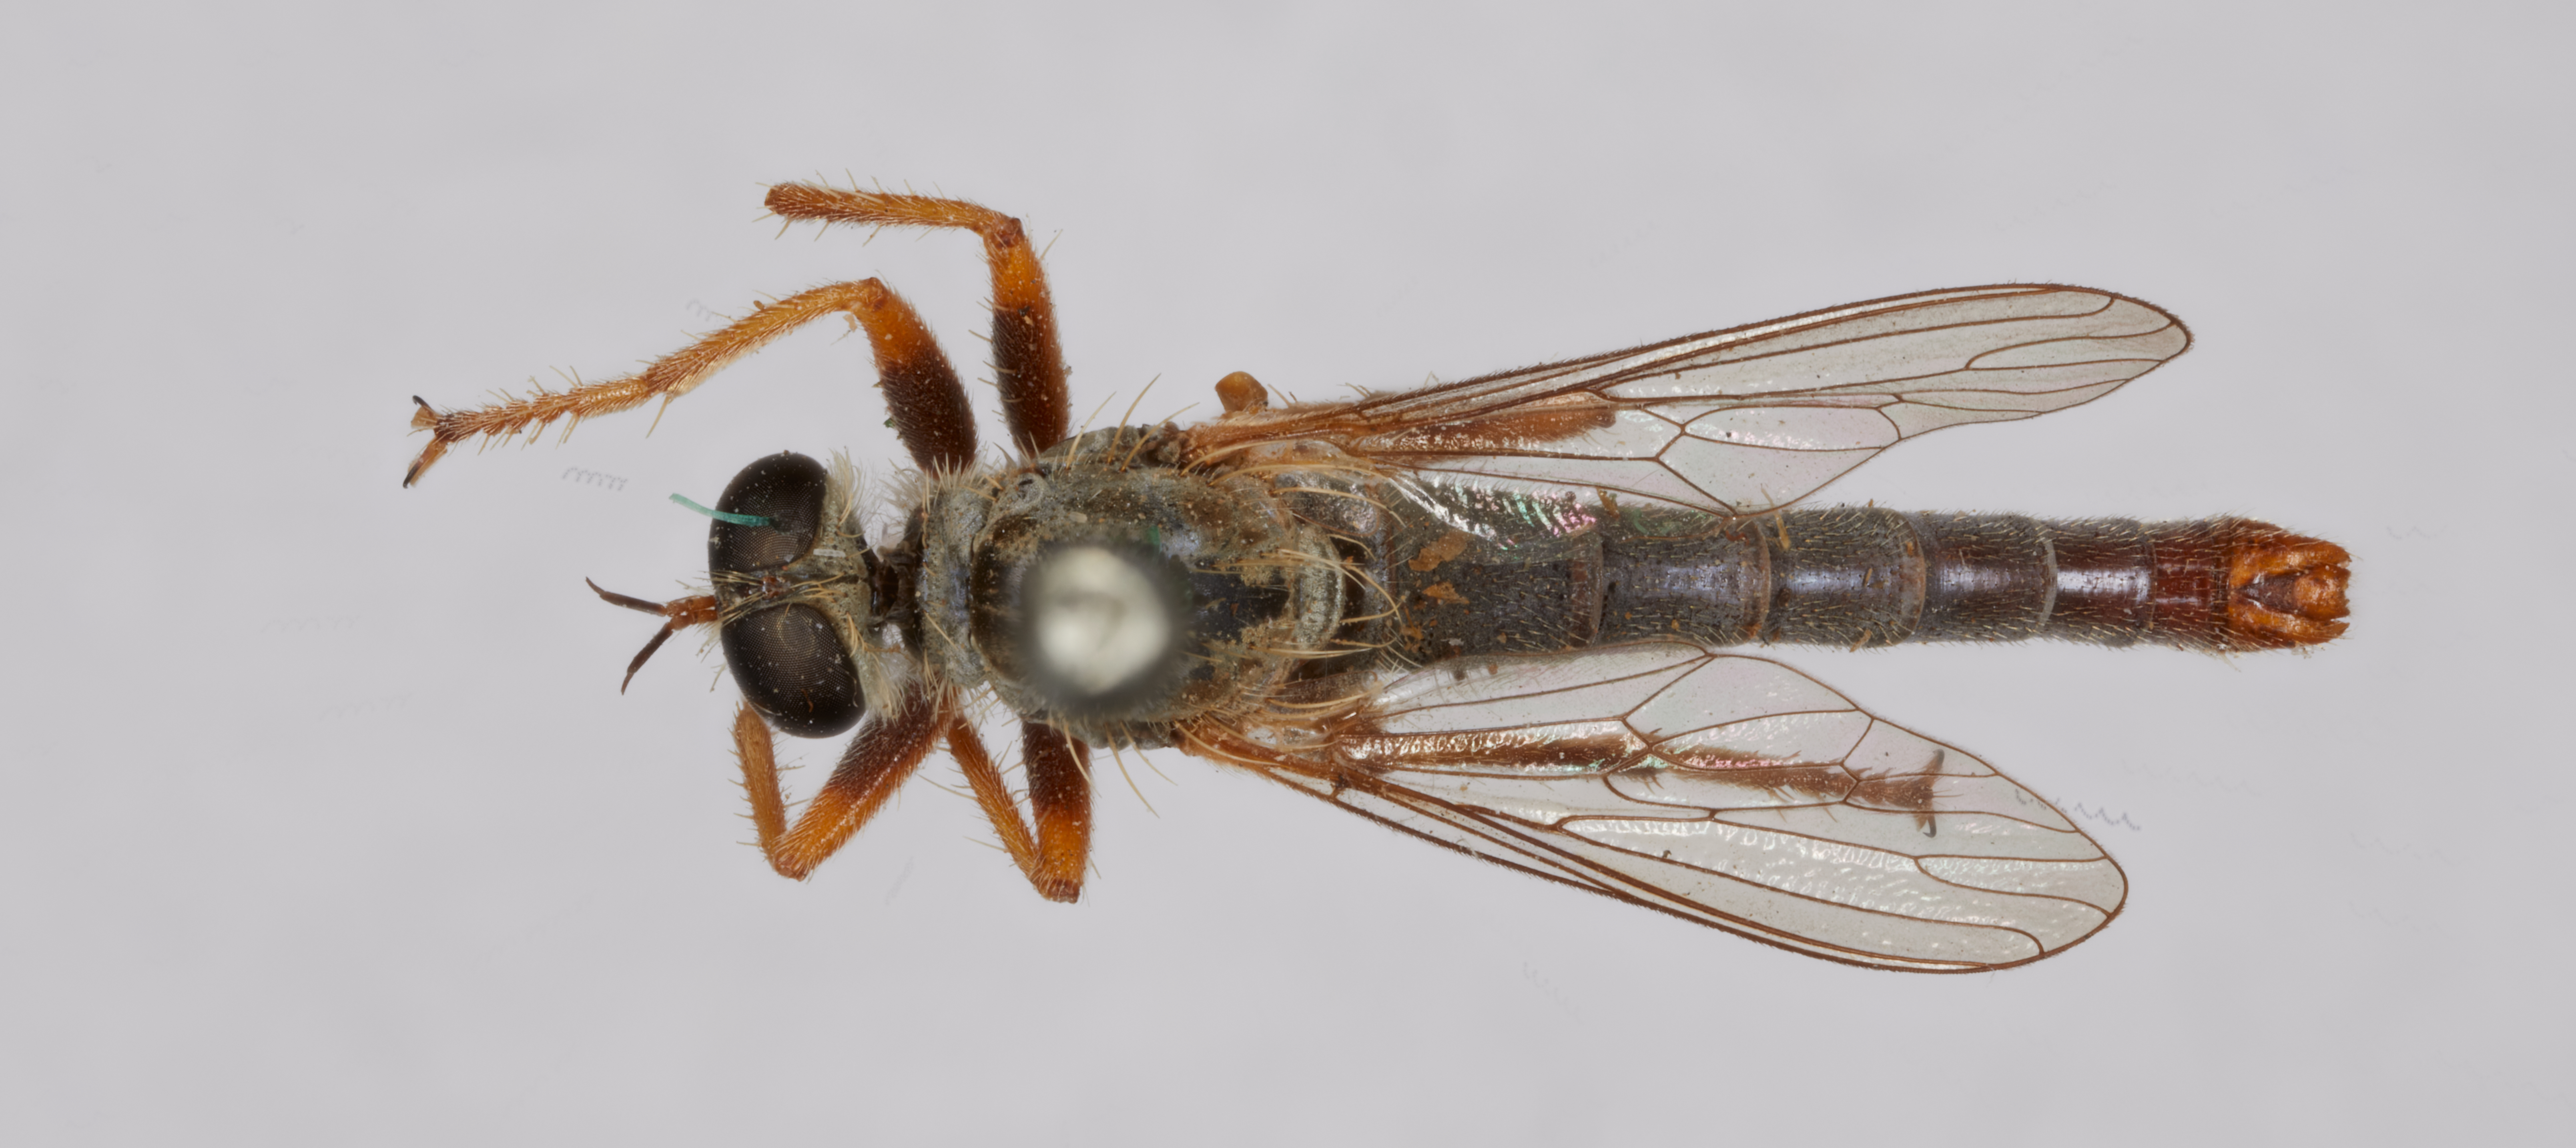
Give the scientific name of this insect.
Stenopogon nigritulus
